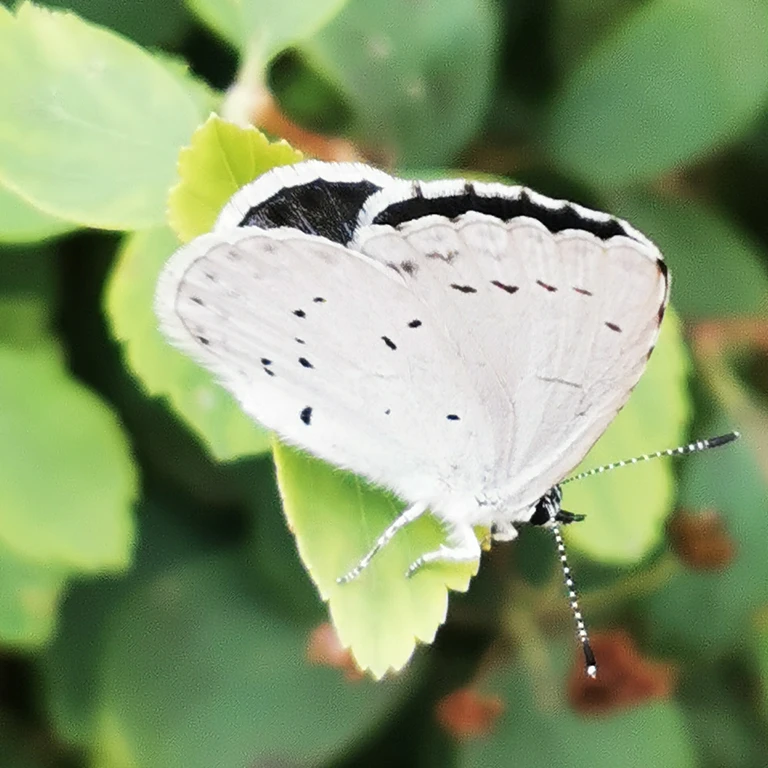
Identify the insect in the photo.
Celastrina argiolus
